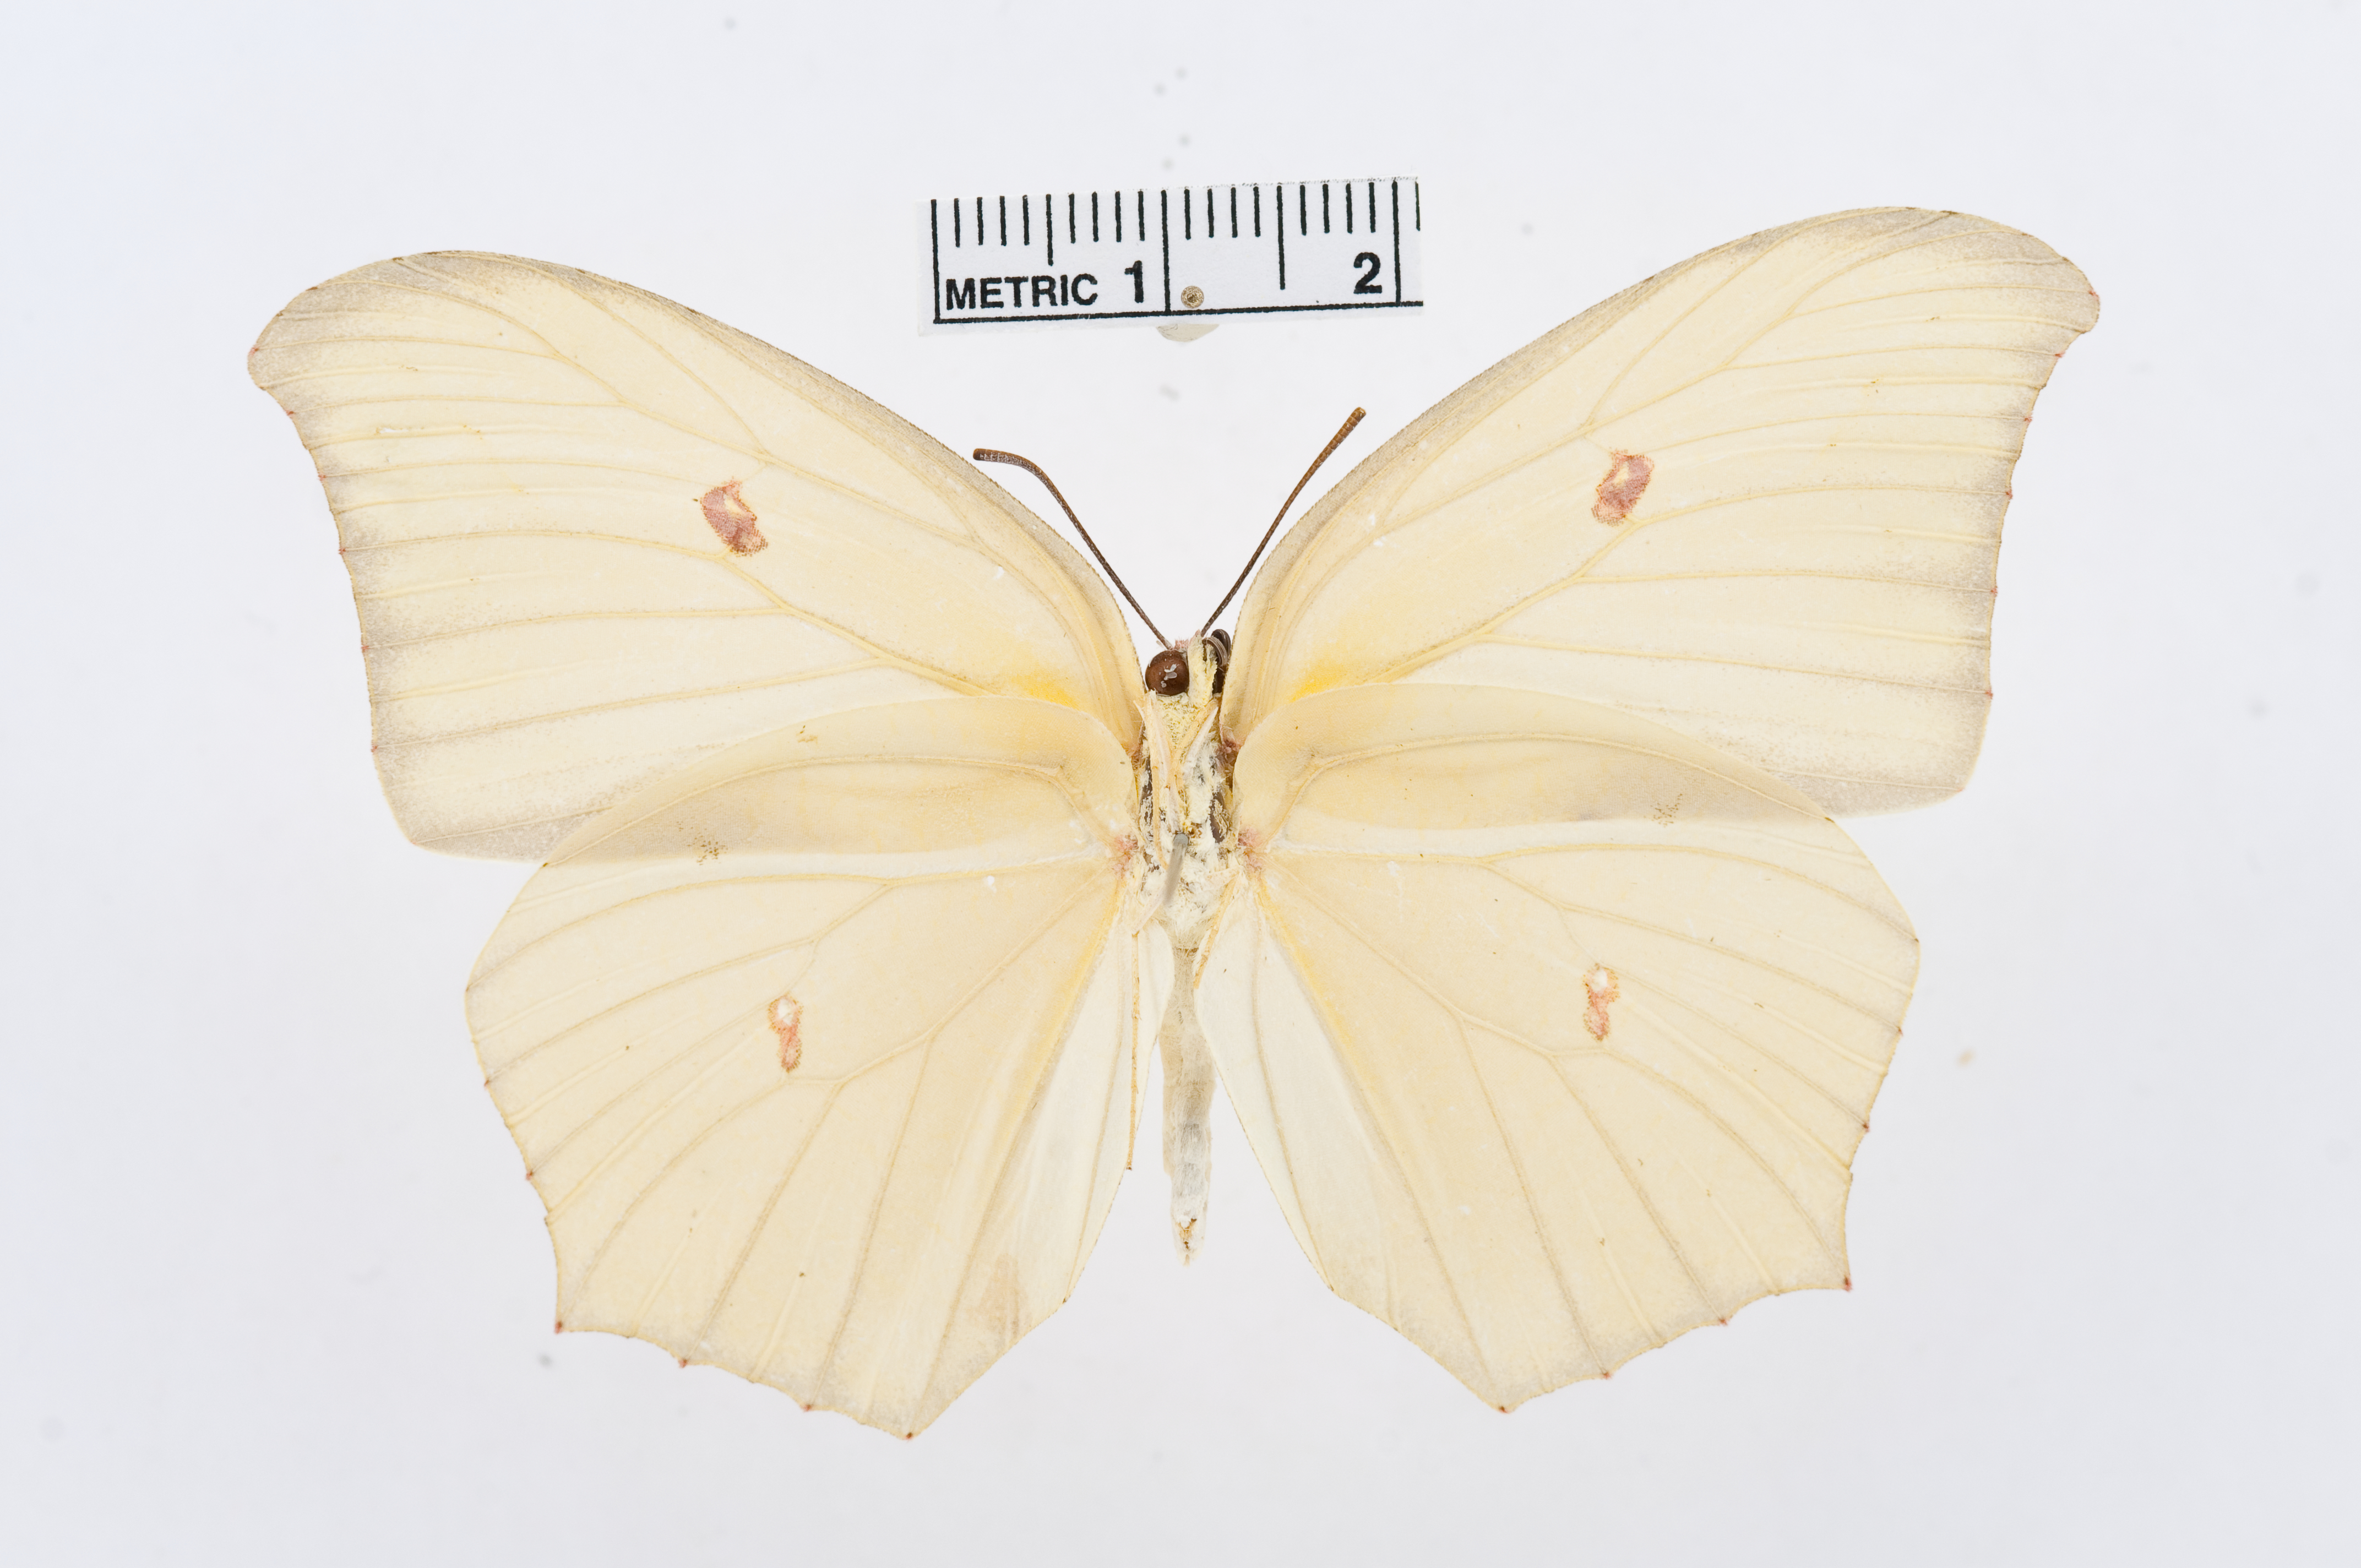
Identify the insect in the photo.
Anteos maerula
